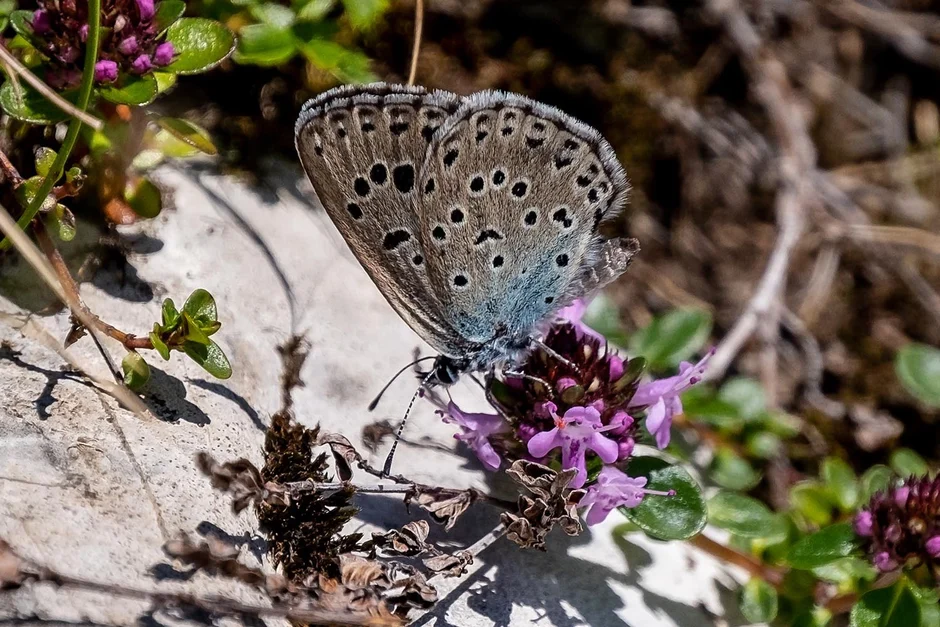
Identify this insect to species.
Phengaris arion (also Maculinea arion)
